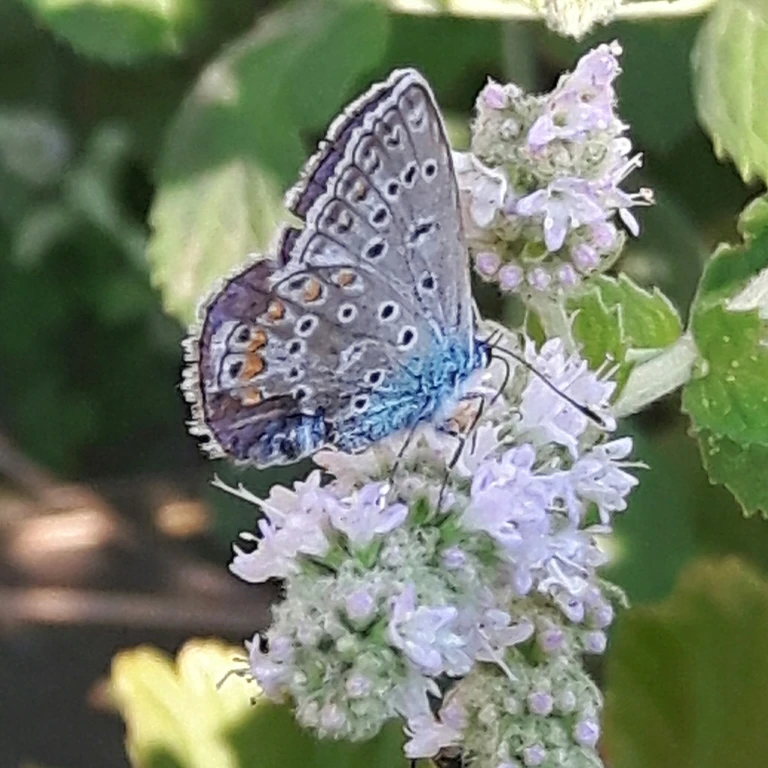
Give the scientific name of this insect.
Polyommatus icarus
